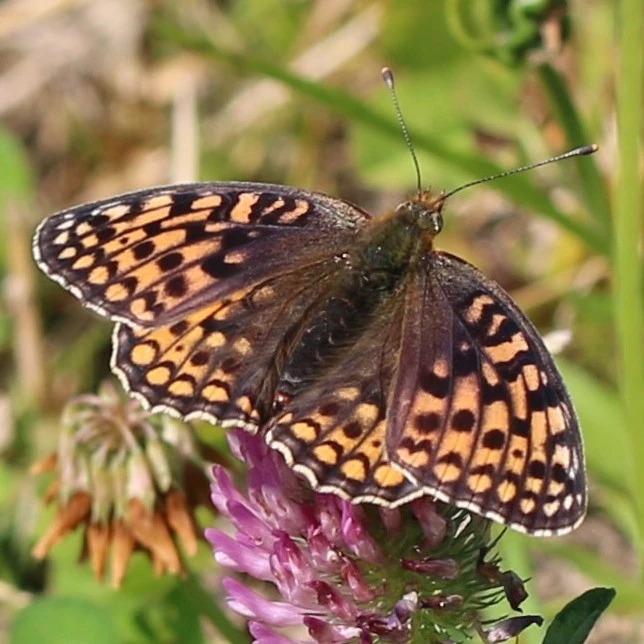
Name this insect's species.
Fabriciana niobe
